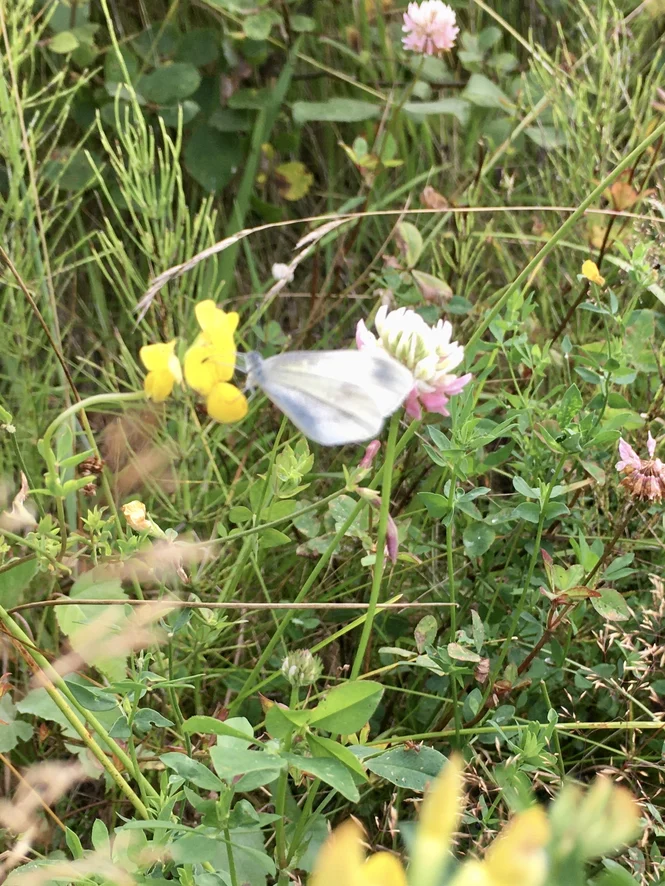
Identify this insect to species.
Leptidea sinapis/juvernica
